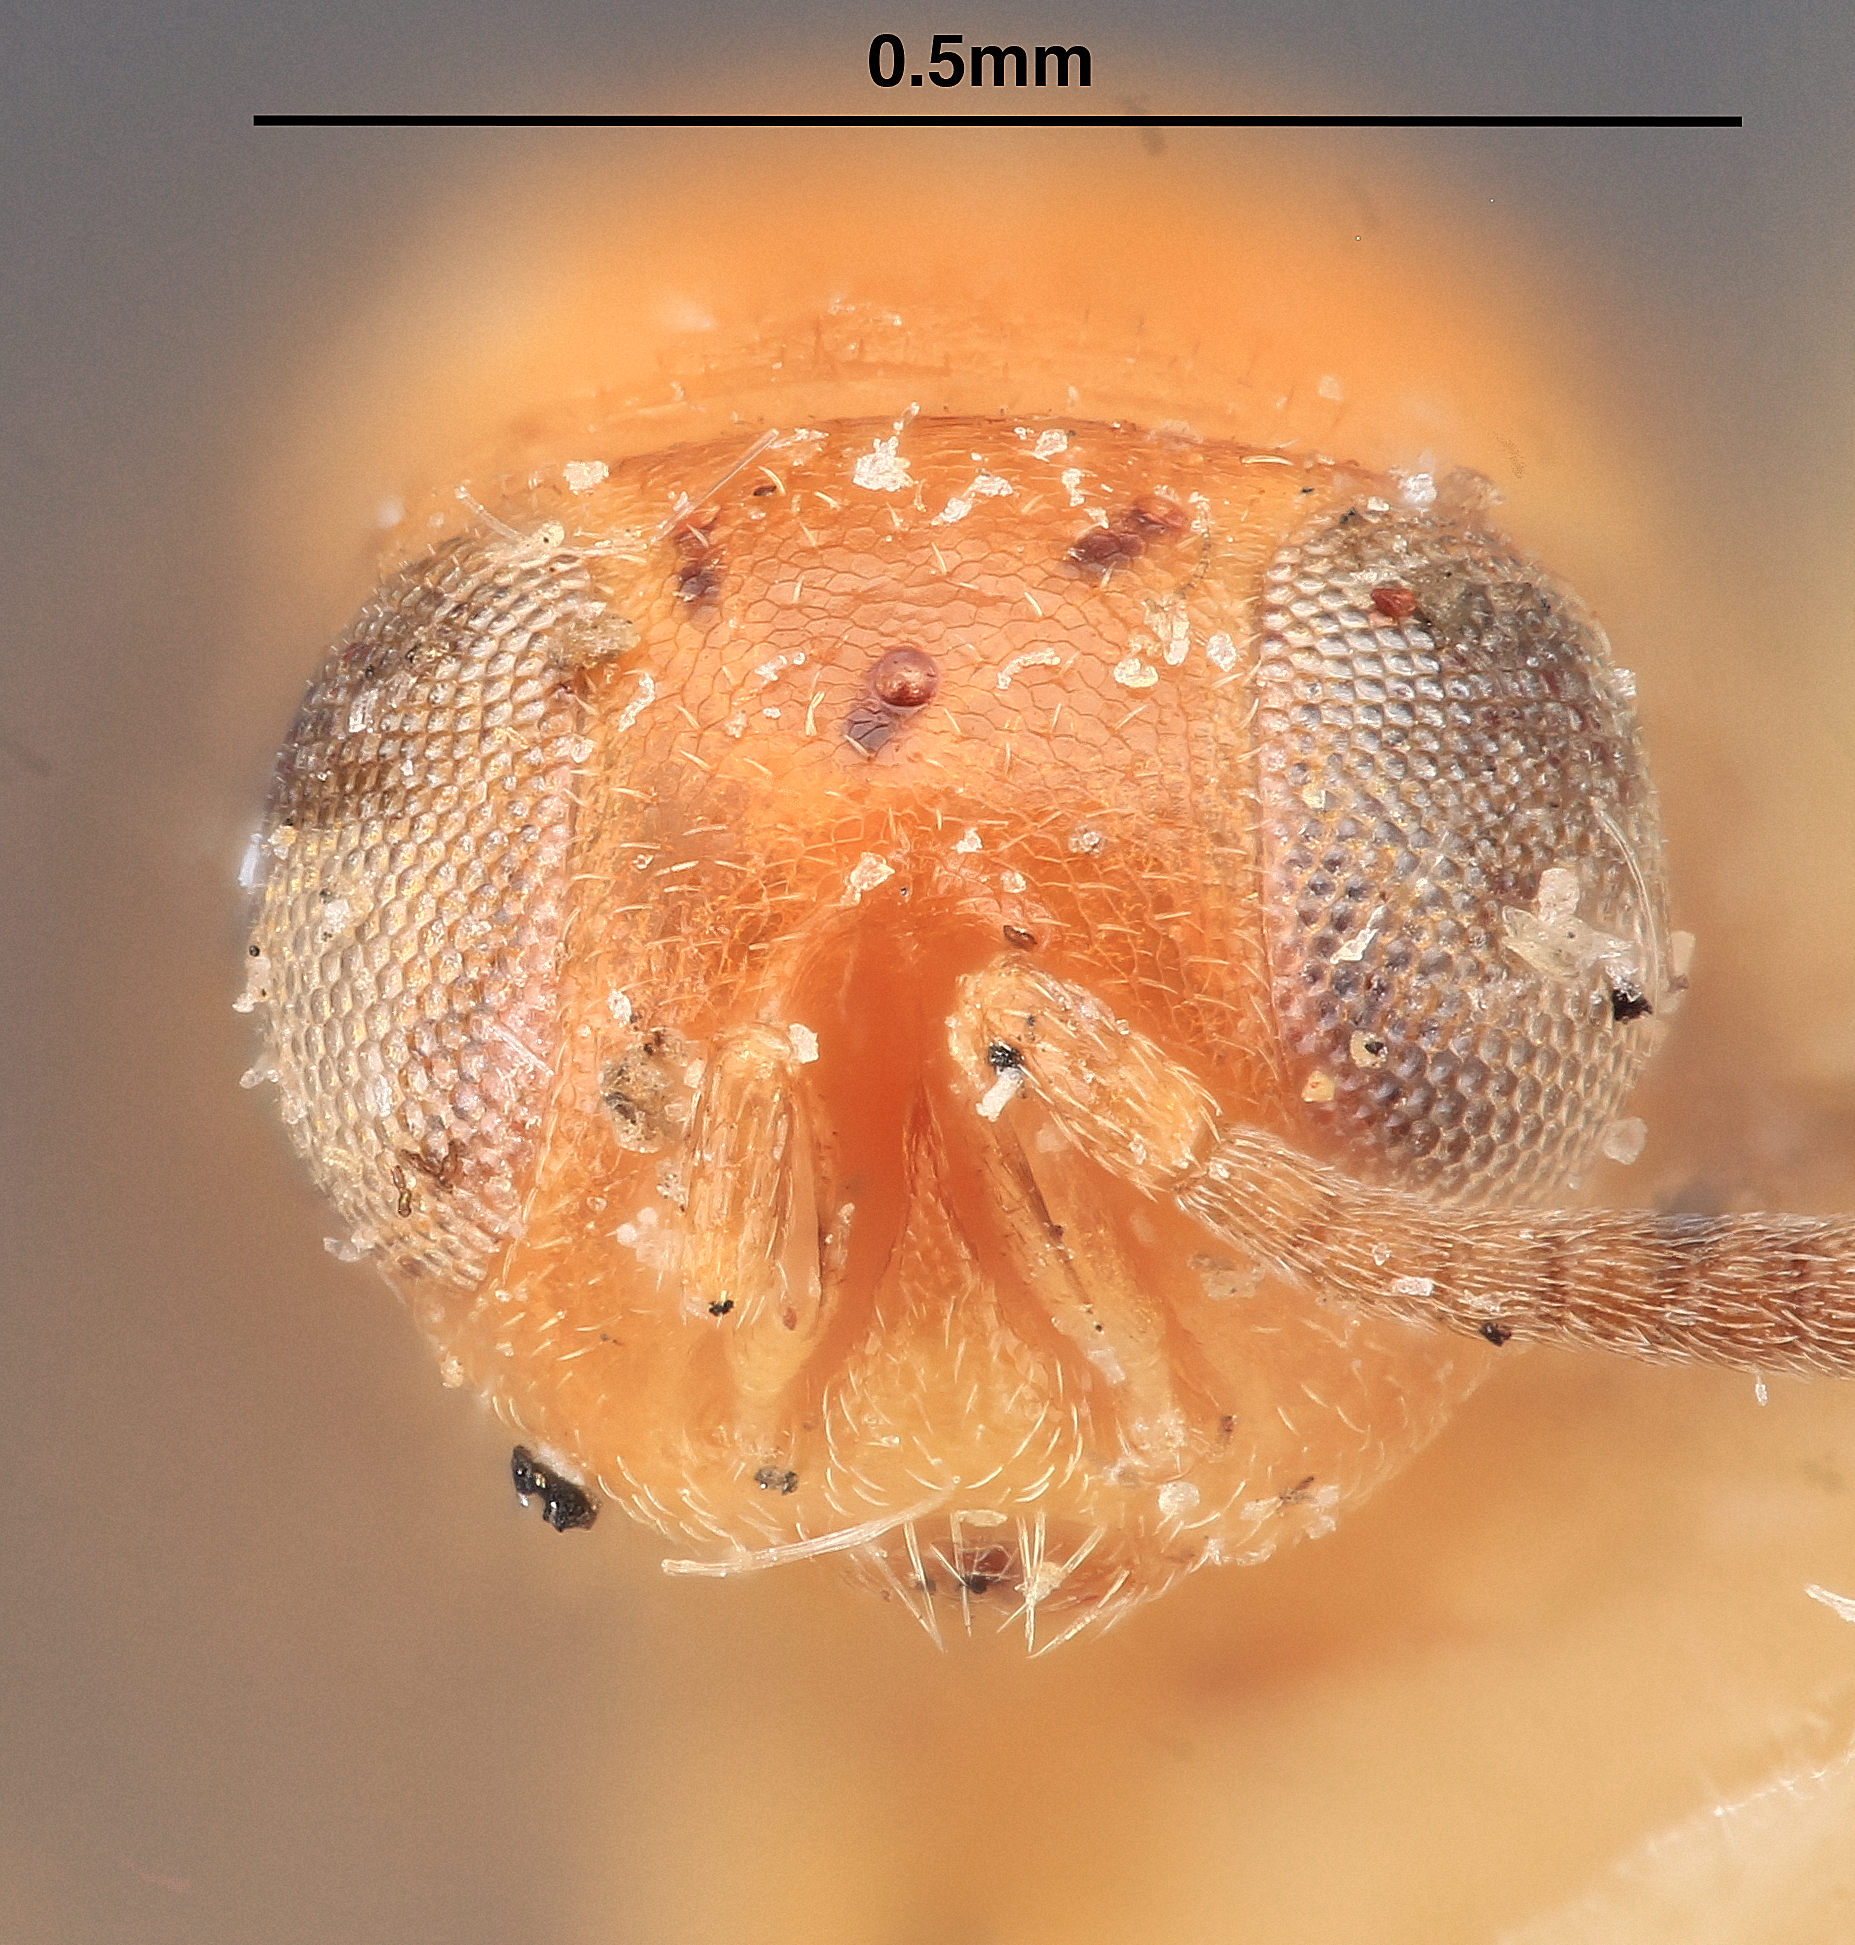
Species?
Aenasioidea ferrierei
